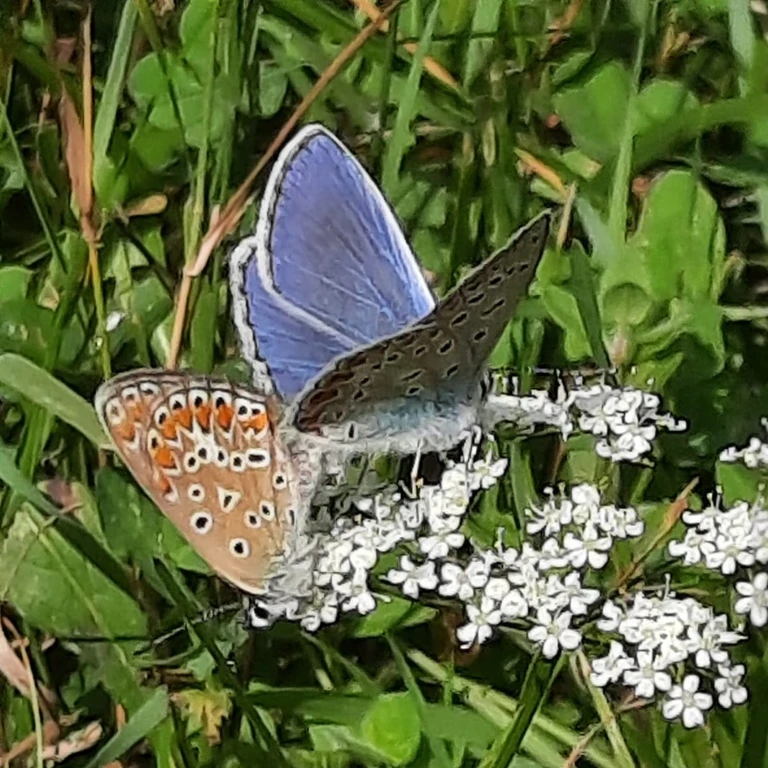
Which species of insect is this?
Polyommatus icarus
